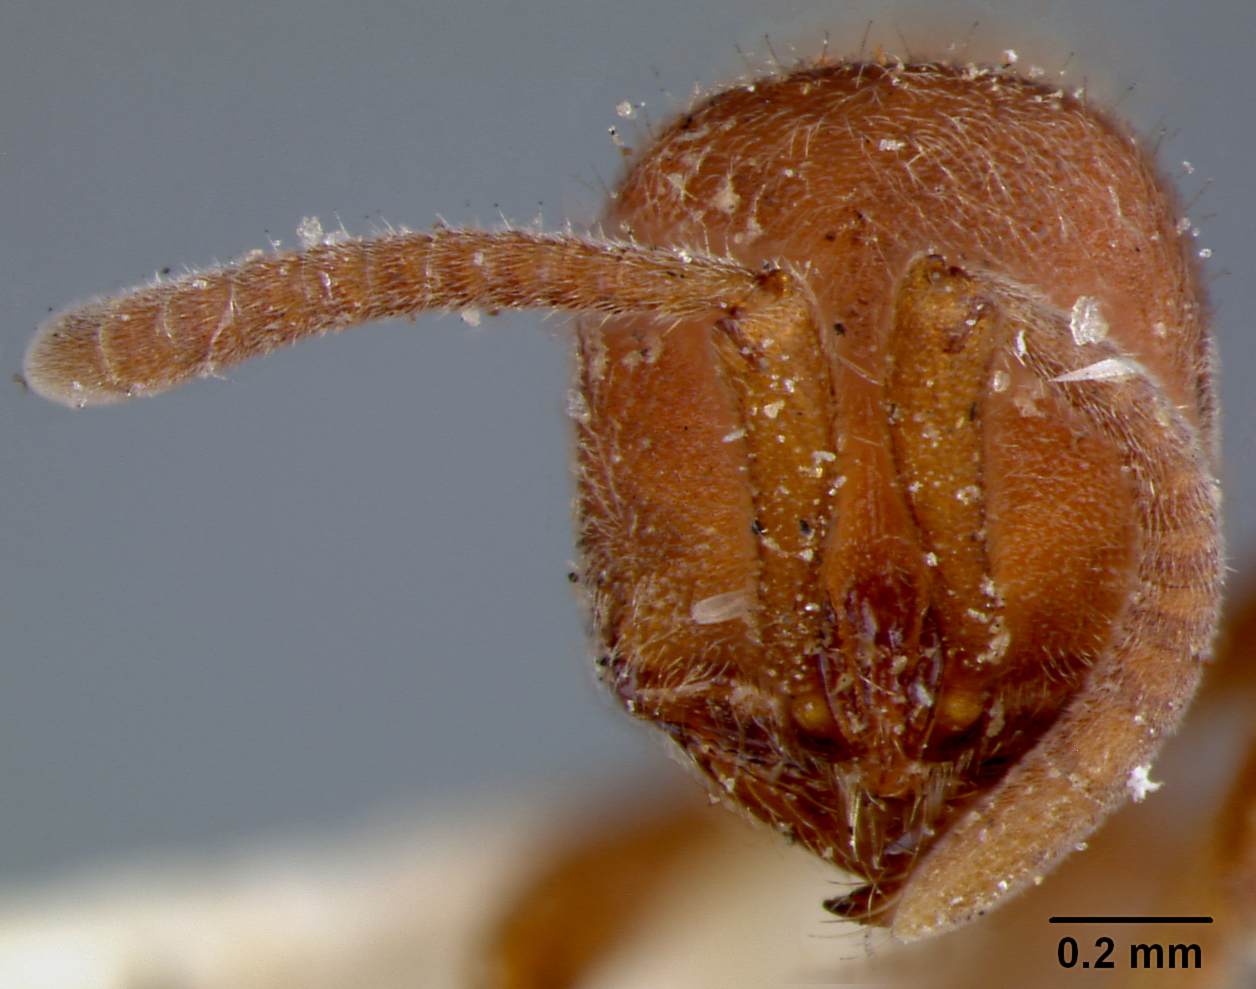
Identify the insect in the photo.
Sysphincta pergandei
